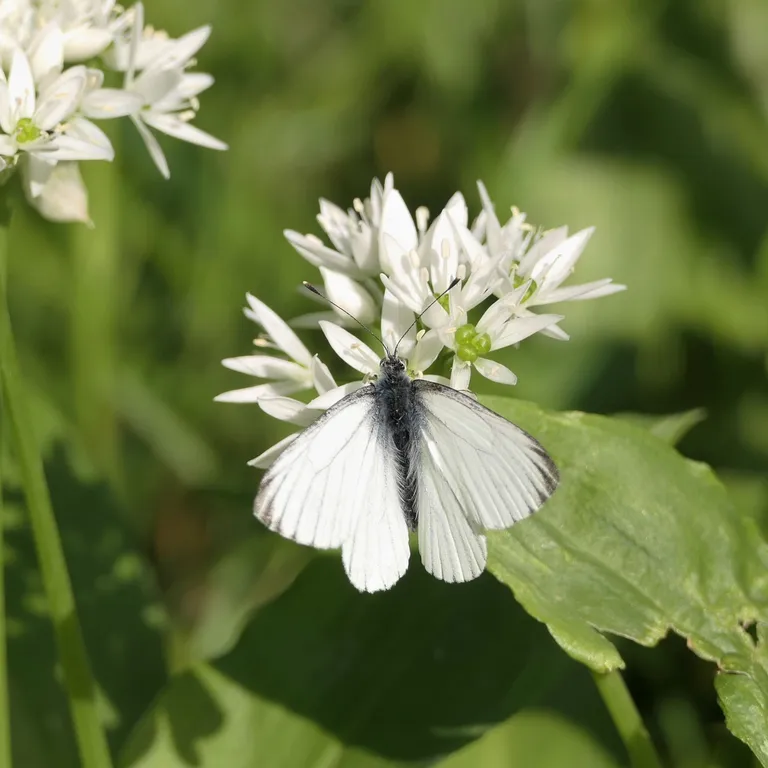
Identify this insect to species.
Pieris napi
